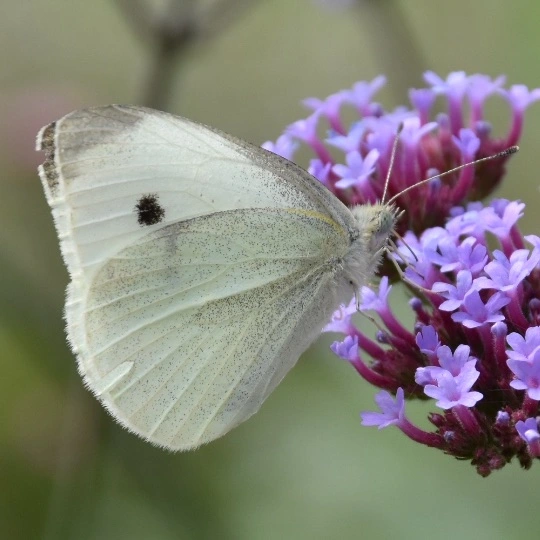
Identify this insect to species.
Pieris rapae
